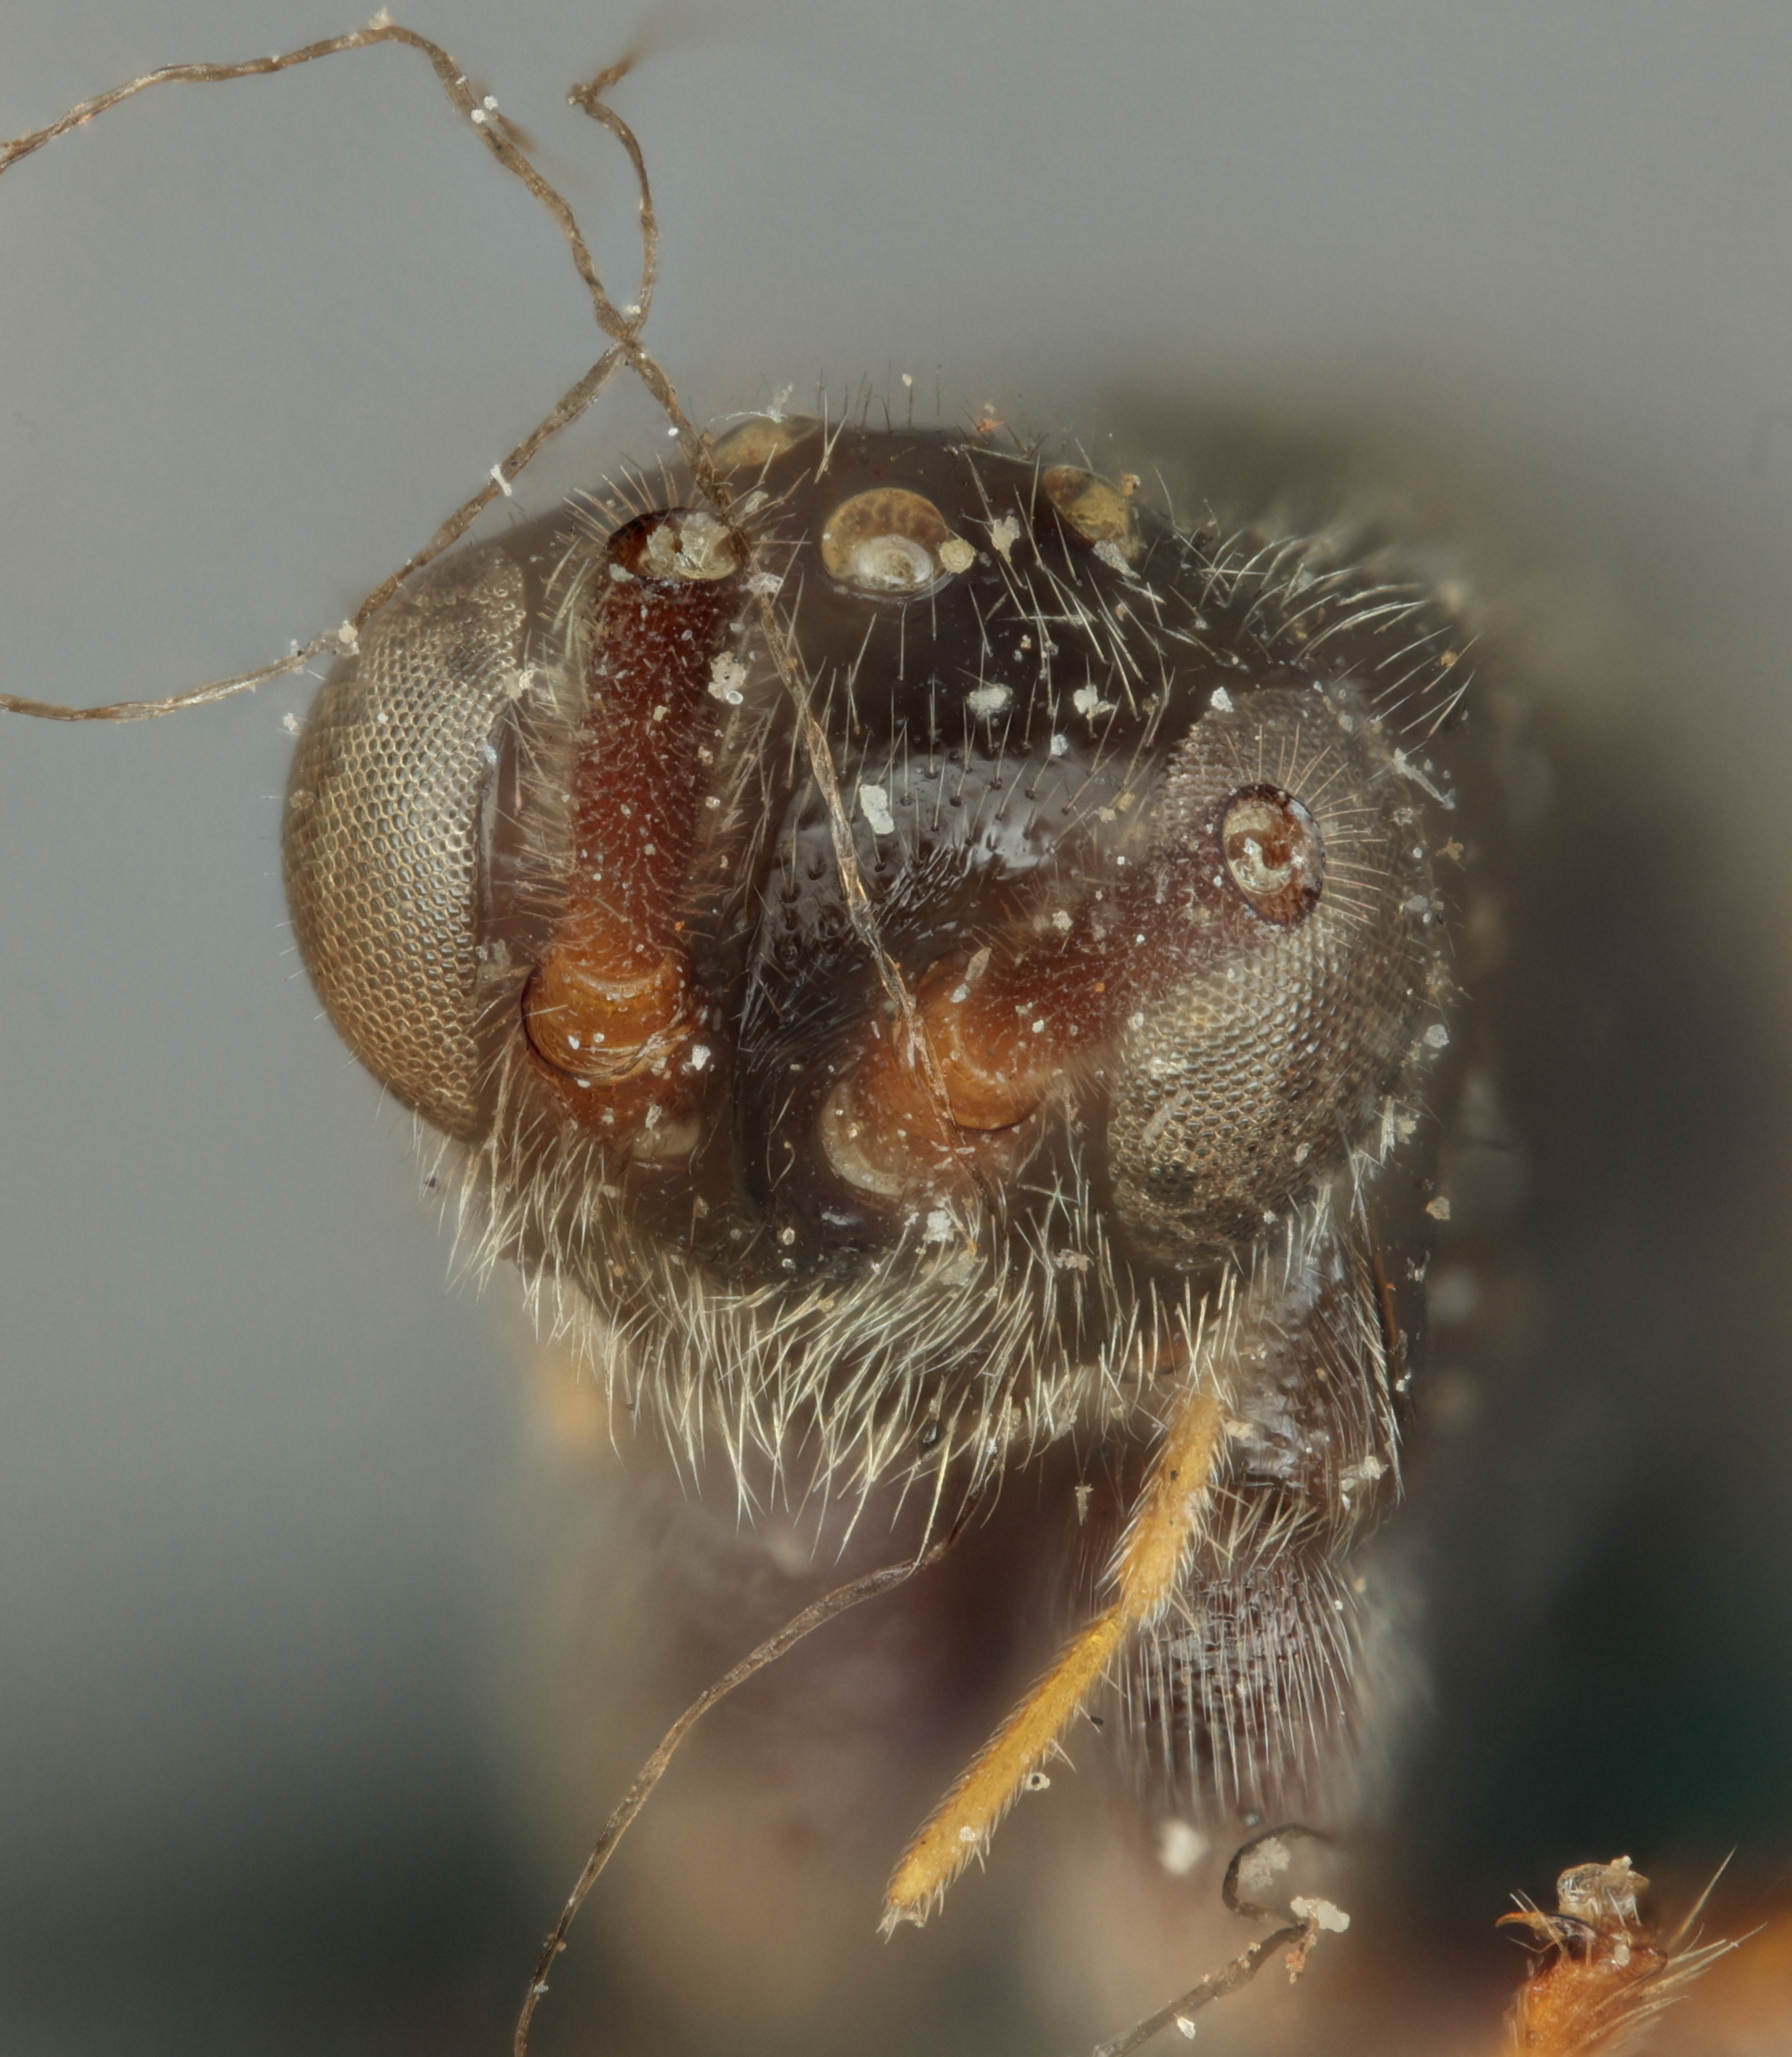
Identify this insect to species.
Proctotrypes japonicus
